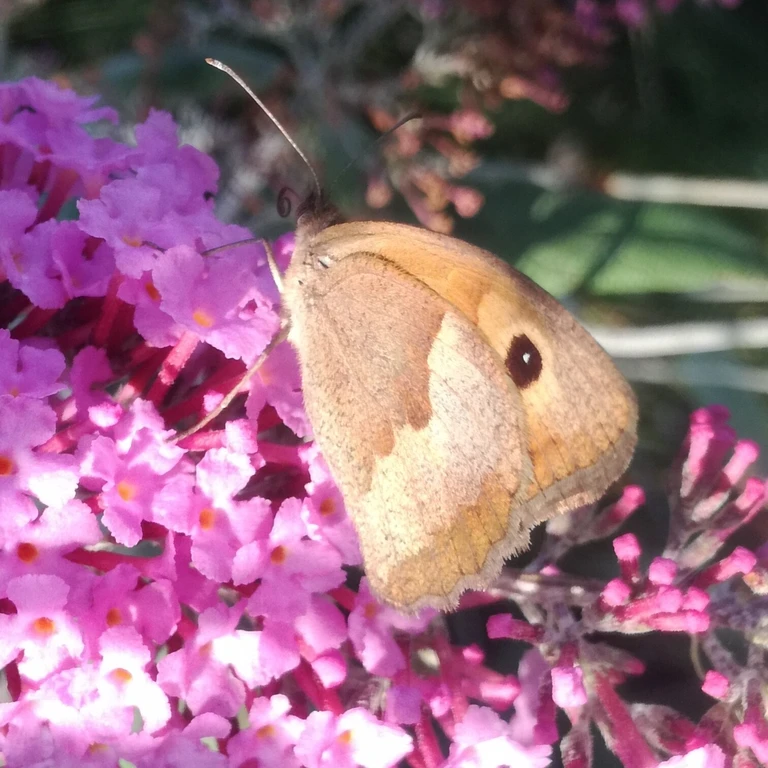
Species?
Maniola jurtina
